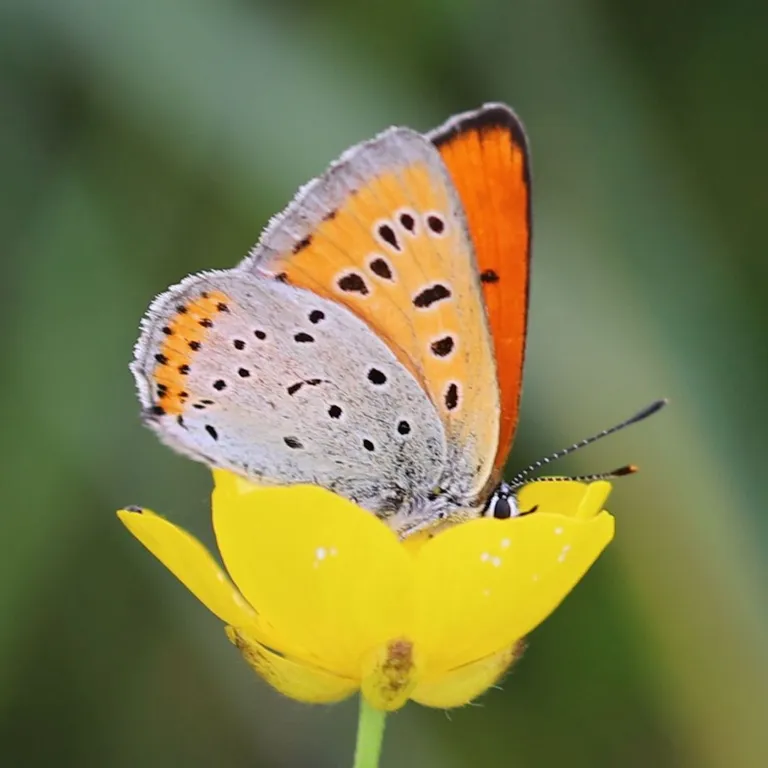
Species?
Lycaena dispar
